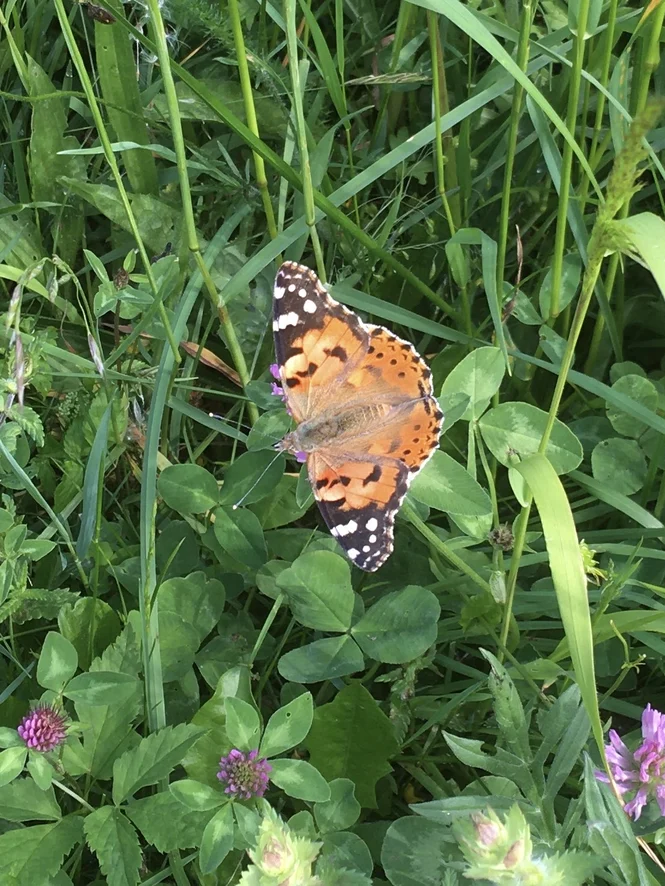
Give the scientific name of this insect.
Vanessa cardui
